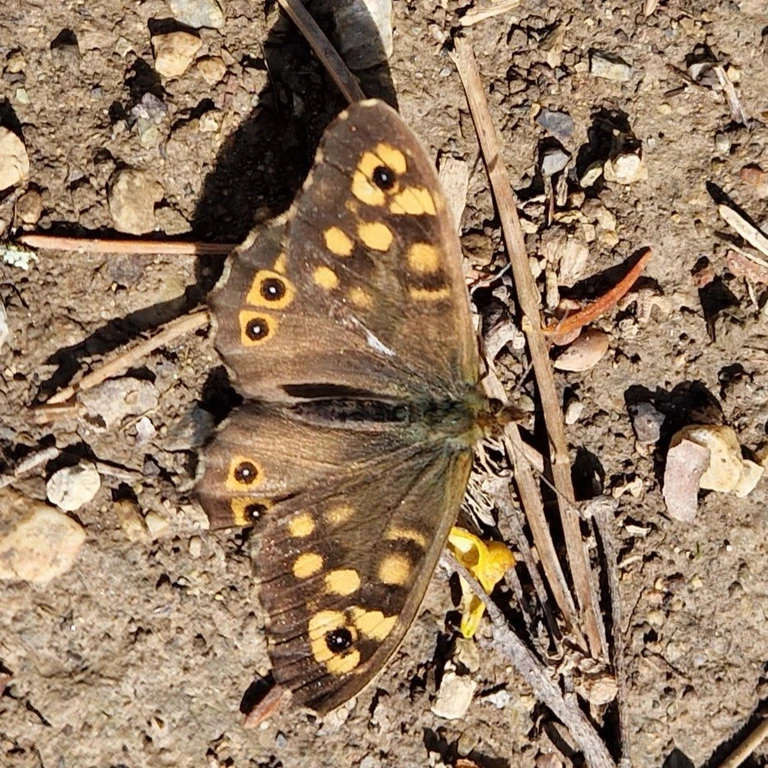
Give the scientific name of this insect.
Pararge aegeria
